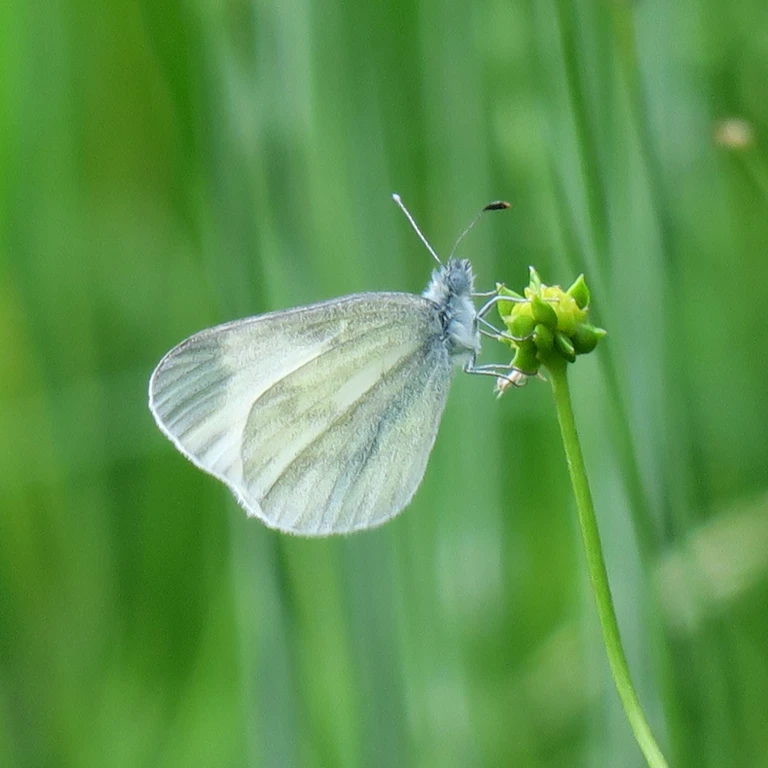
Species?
Leptidea sinapis/juvernica
